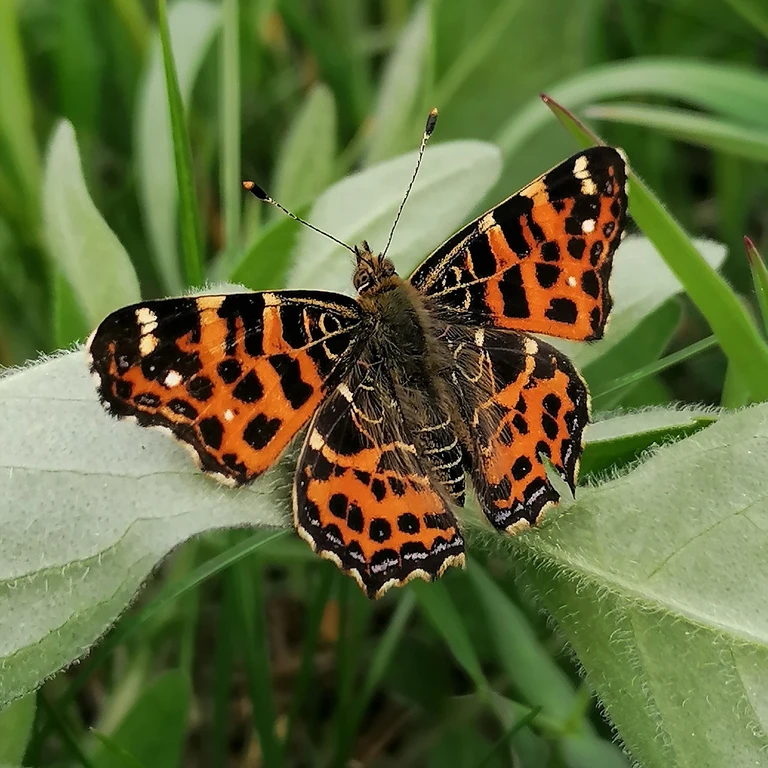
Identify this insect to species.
Araschnia levana
